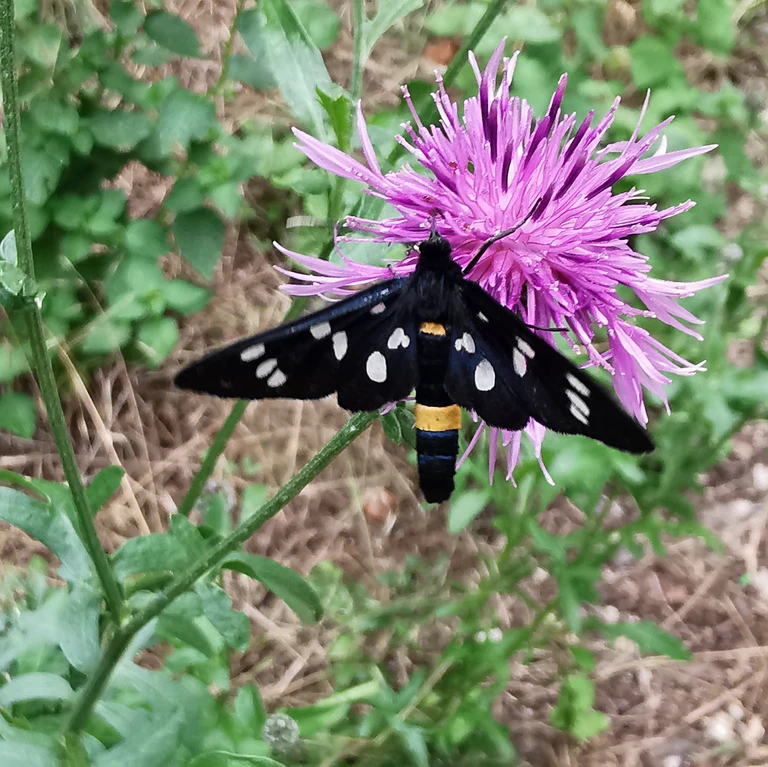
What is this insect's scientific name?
Amata phegea
